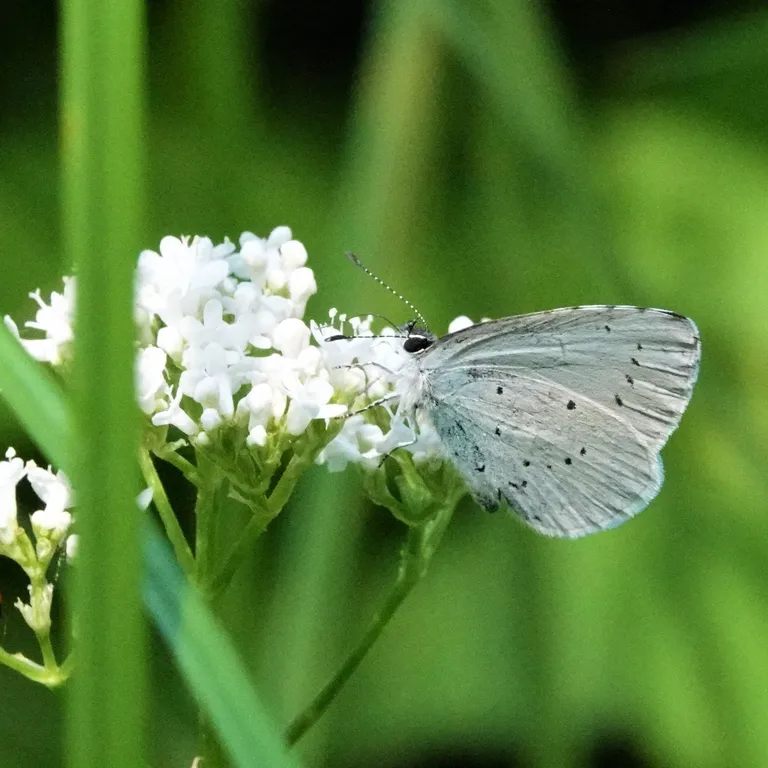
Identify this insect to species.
Celastrina argiolus
